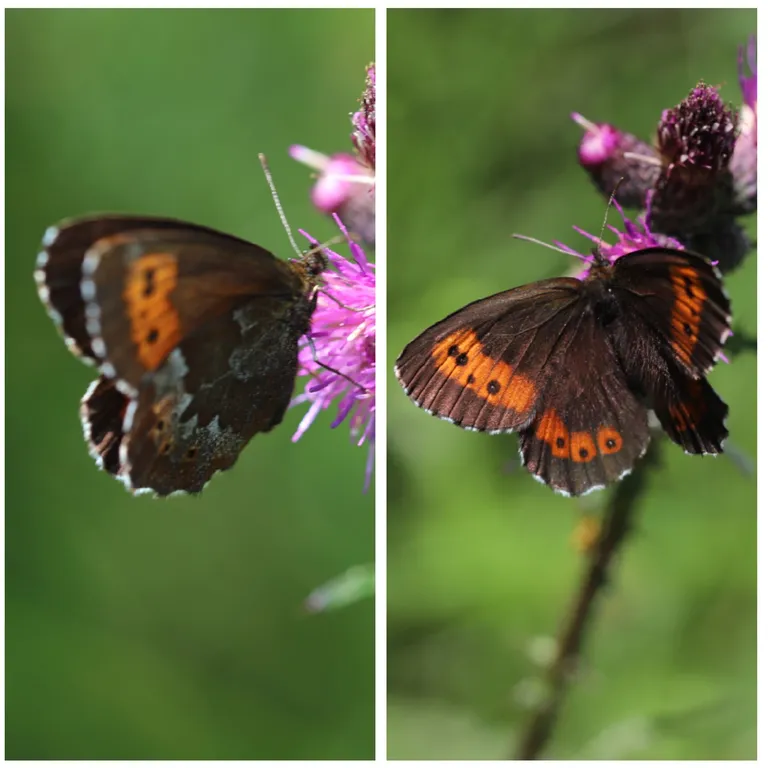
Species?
Erebia euryale
